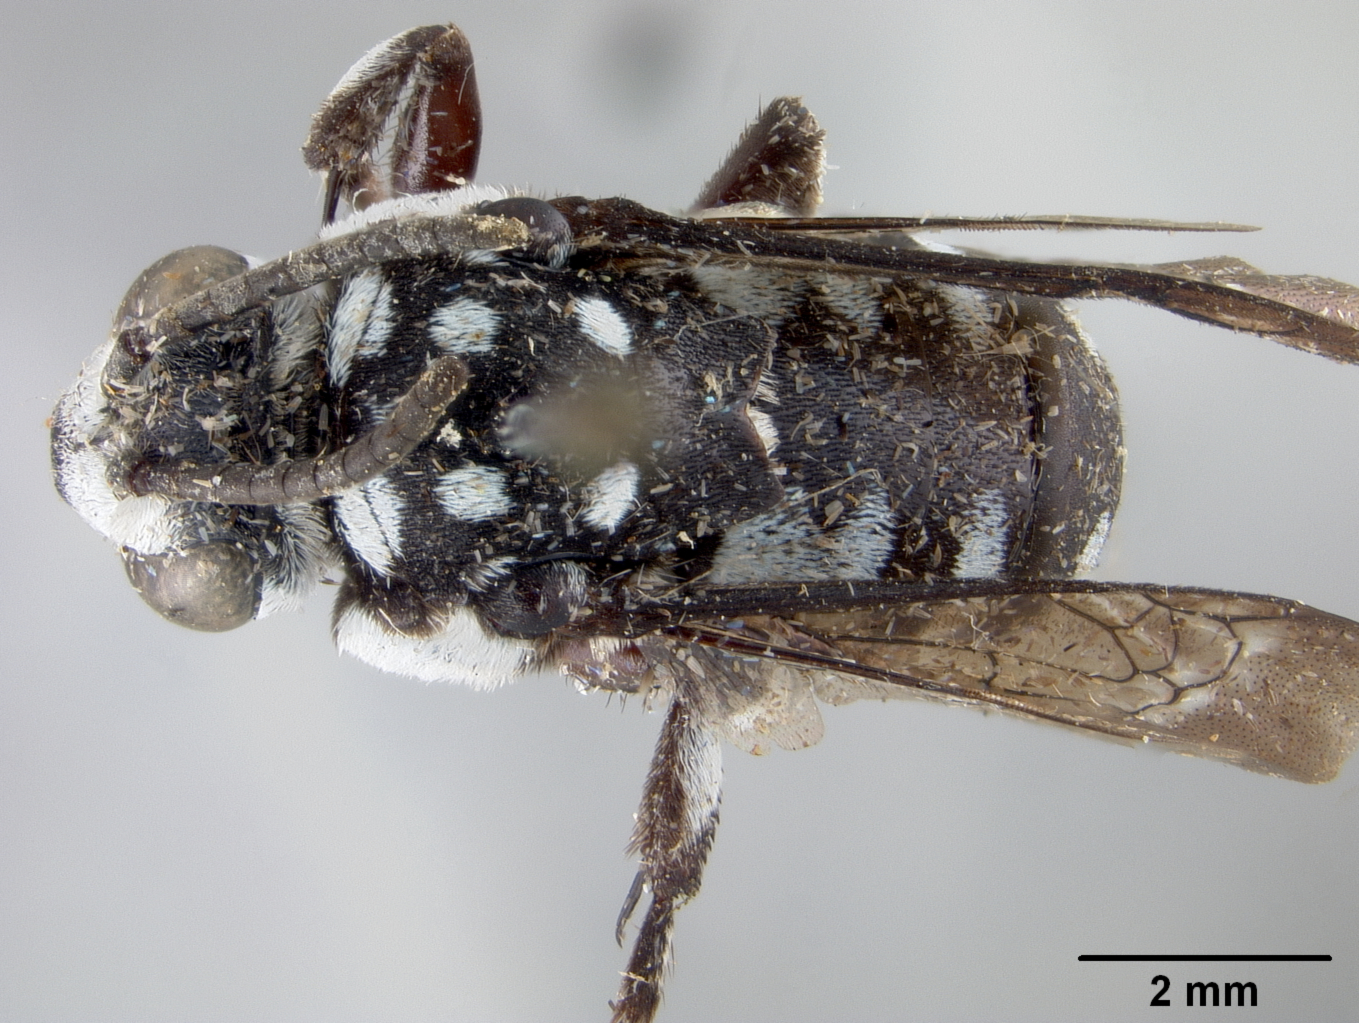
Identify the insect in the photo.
Crocisa irisana
